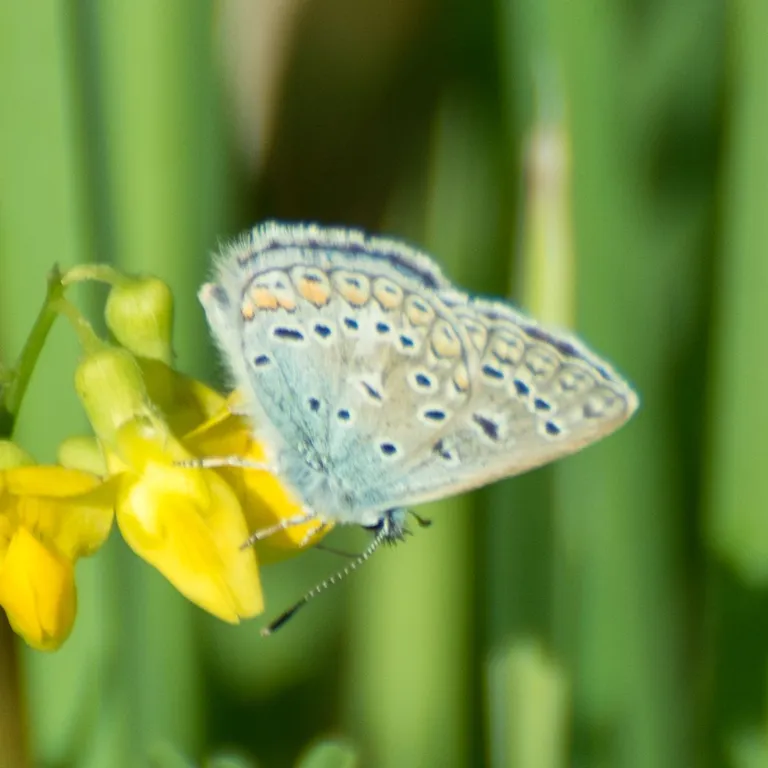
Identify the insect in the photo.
Polyommatus icarus
